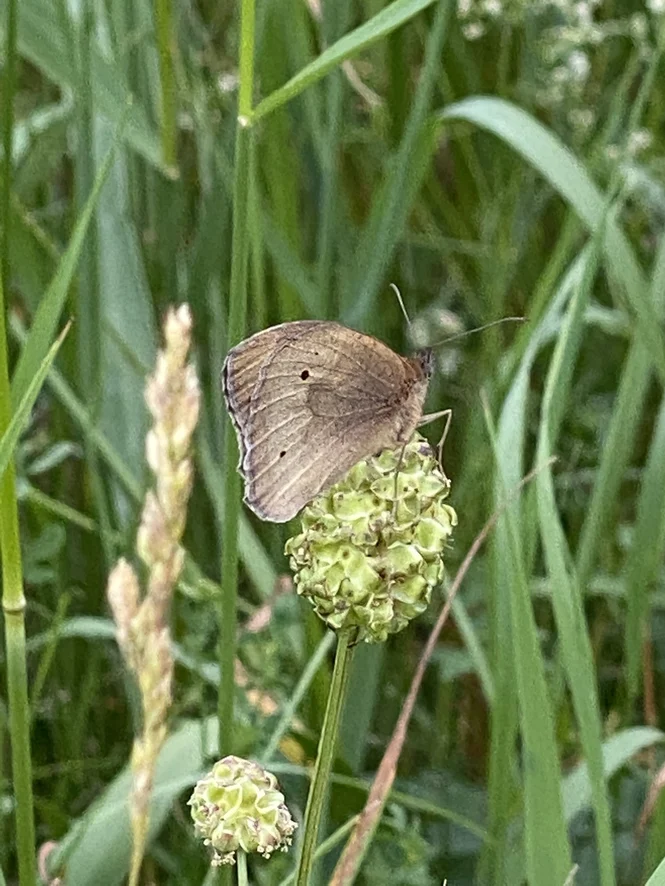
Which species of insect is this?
Maniola jurtina
